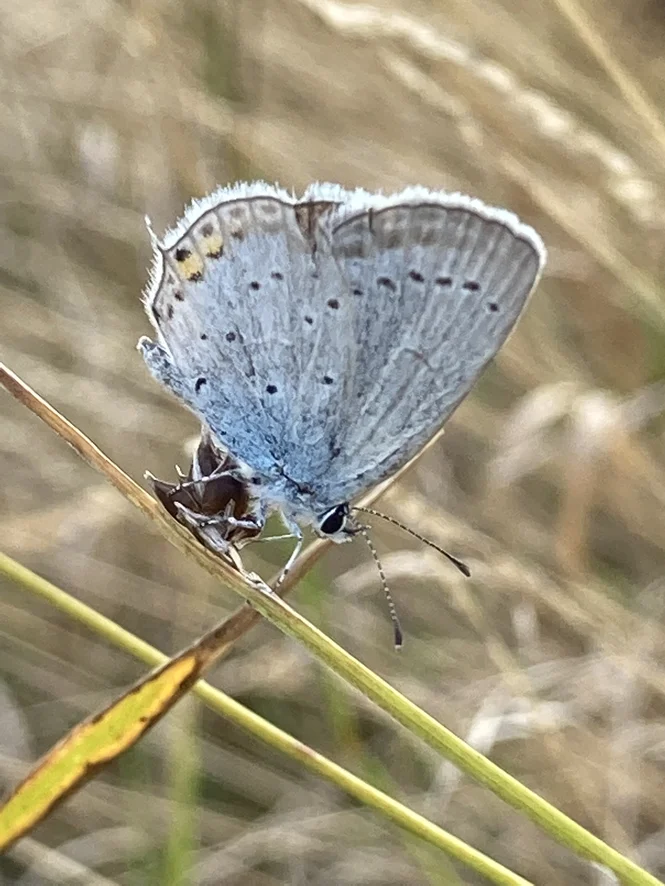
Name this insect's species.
Cupido argiades (also Elkalyce argiades)
